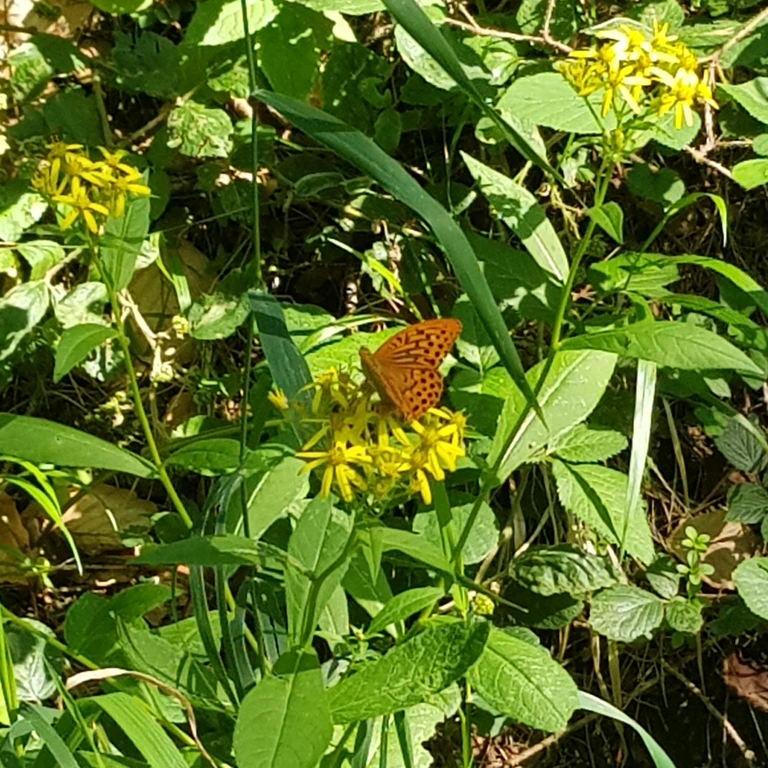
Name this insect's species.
Argynnis paphia
